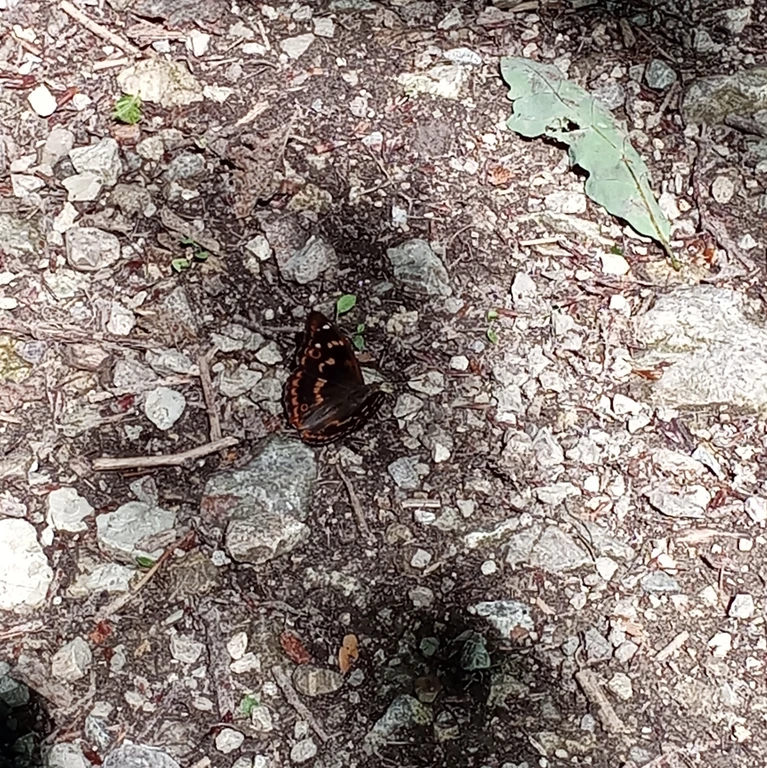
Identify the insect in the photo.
Apatura ilia
